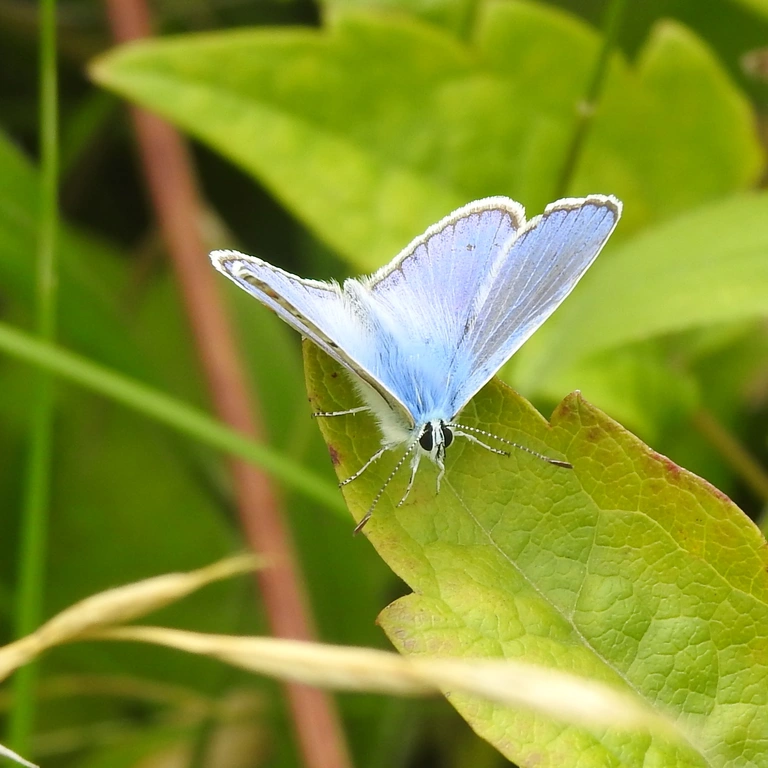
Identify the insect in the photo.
Polyommatus icarus
